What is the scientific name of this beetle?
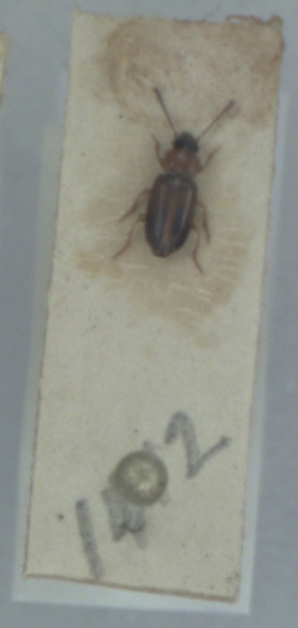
Acupalpus flavicollis
